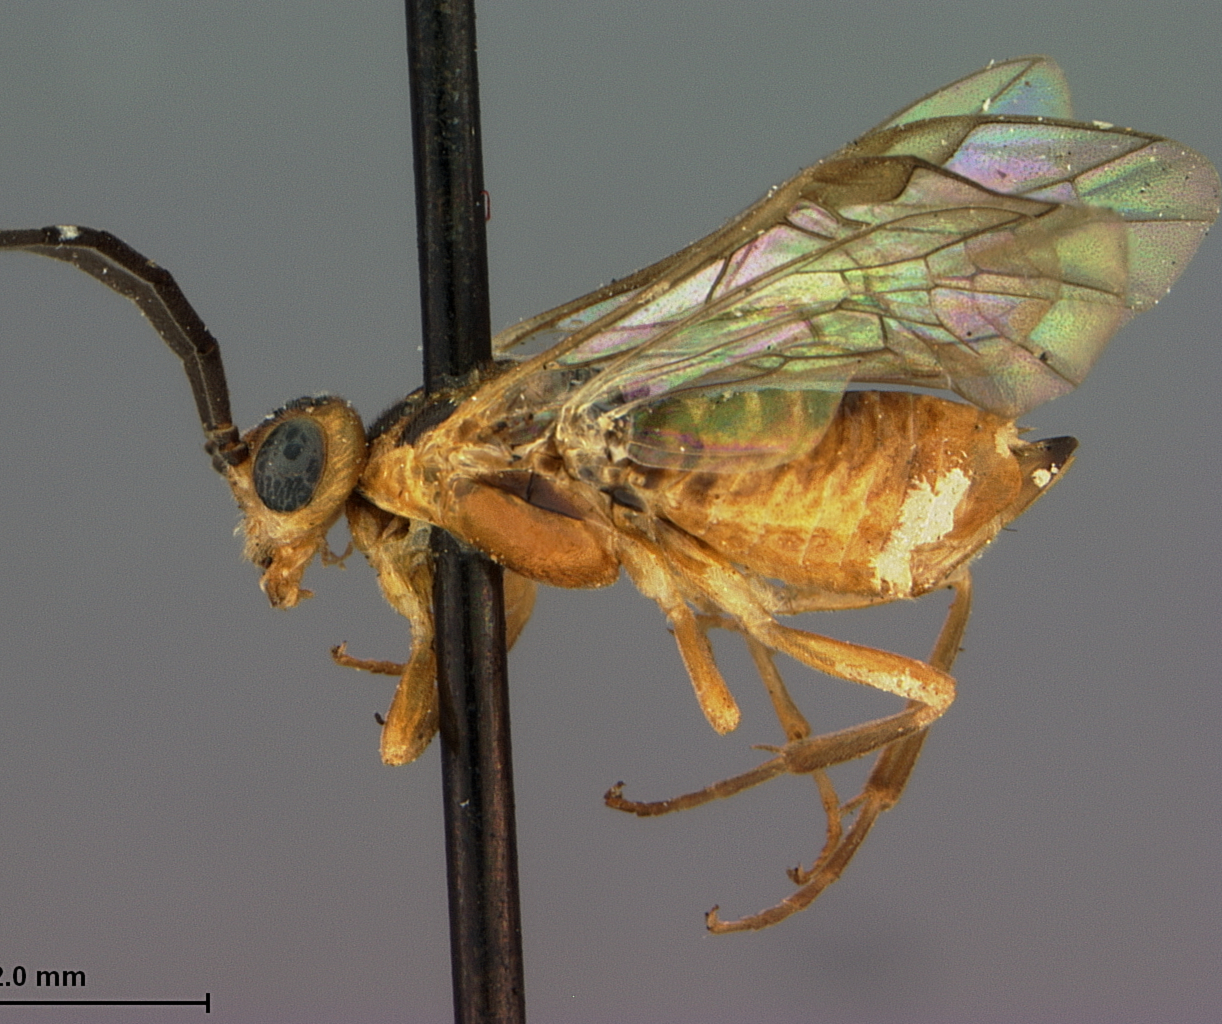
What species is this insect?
Nematus lipovskyi
